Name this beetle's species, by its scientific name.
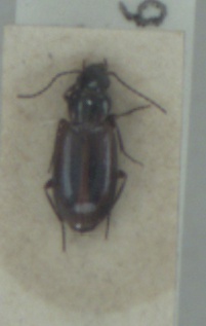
Dicheirotrichus cognatus
